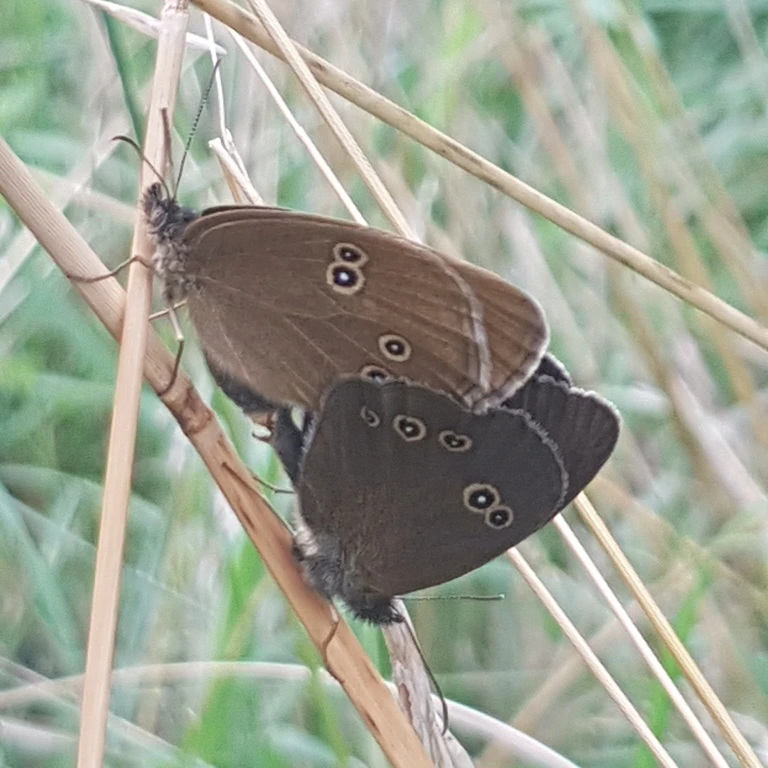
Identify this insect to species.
Aphantopus hyperantus
